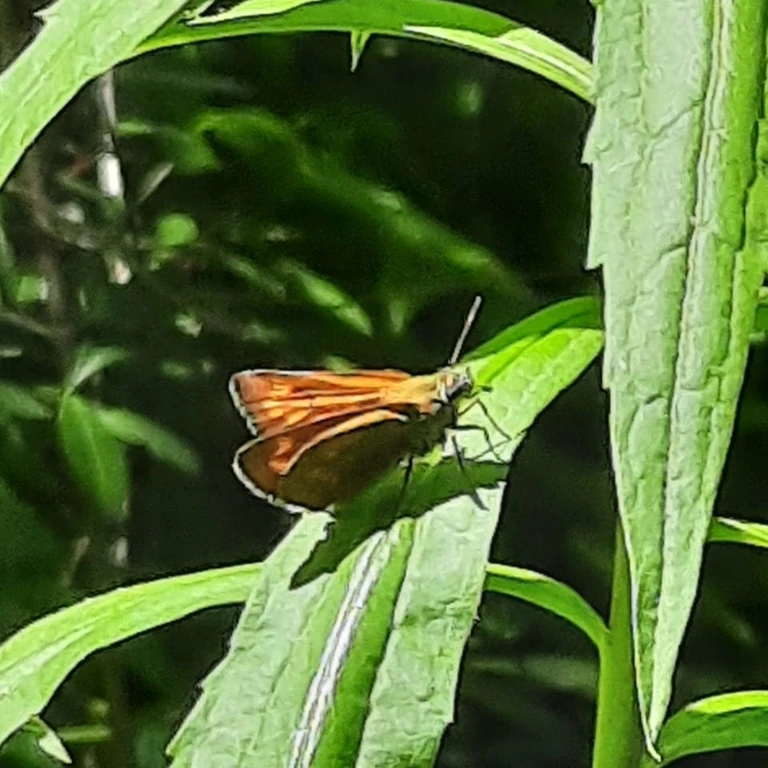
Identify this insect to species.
Ochlodes sylvanus (also Ochlodes venata)
